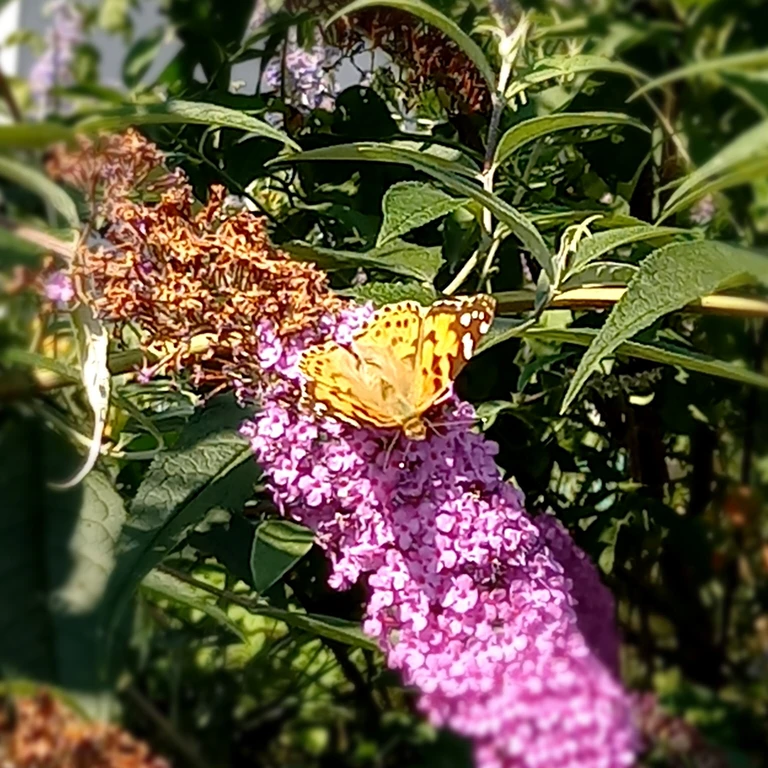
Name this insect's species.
Vanessa cardui
